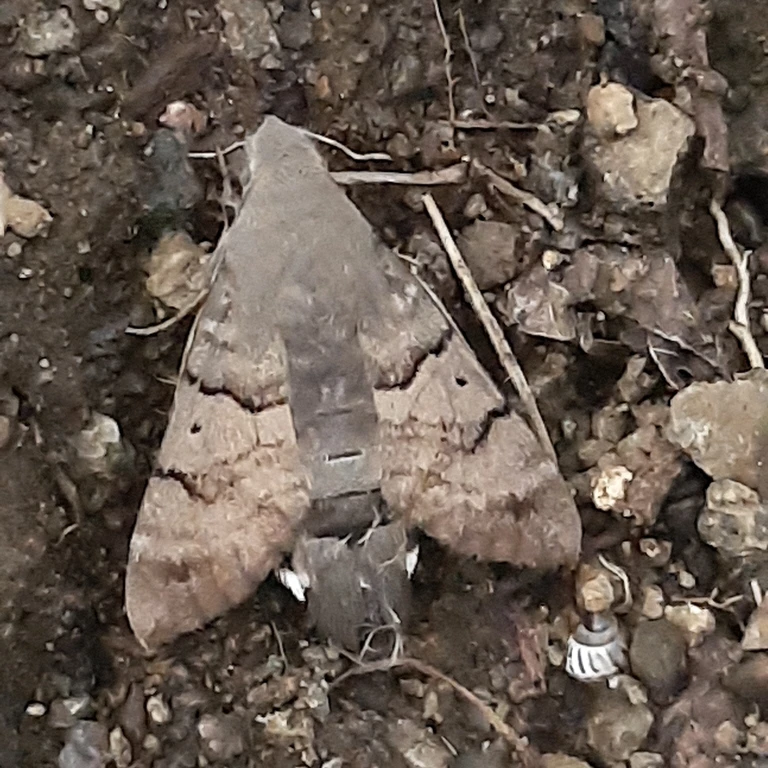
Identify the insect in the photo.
Macroglossum stellatarum
